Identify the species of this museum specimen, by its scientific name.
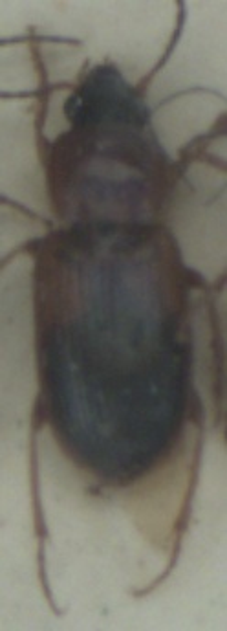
Stenolophus teutonus
